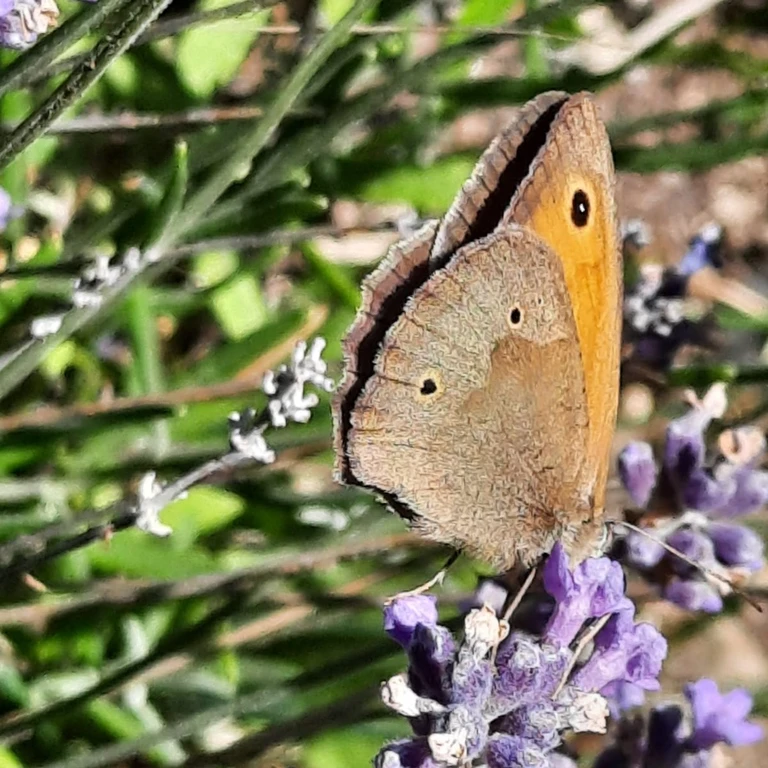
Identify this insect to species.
Maniola jurtina
